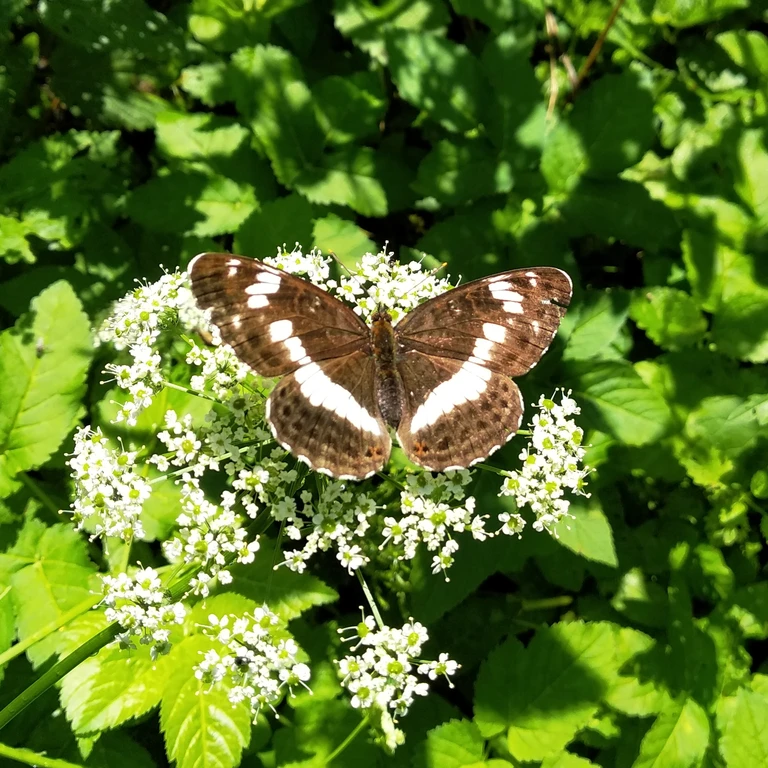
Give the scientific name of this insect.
Limenitis camilla (also Ladoga camilla)
